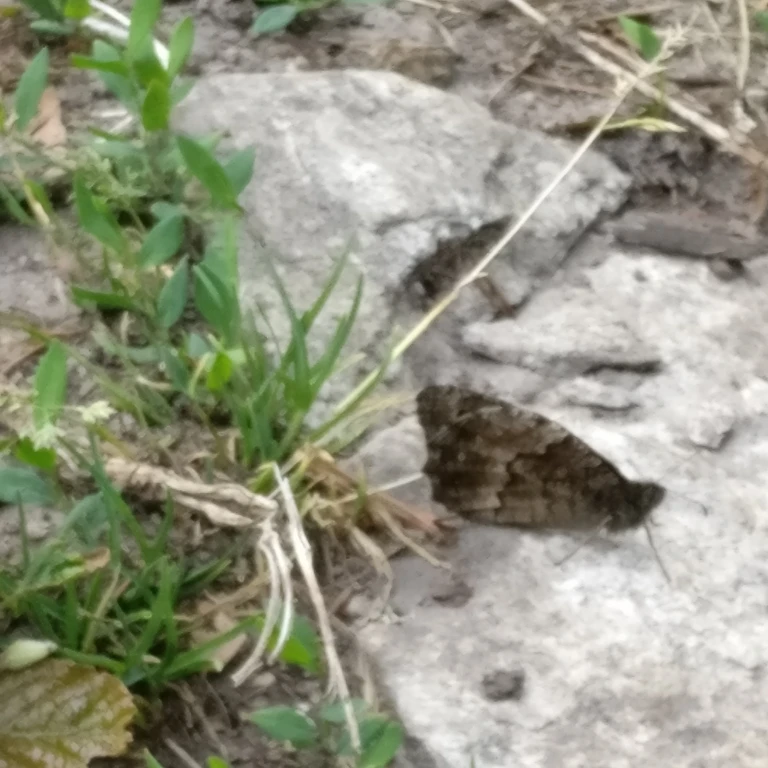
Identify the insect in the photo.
Hipparchia fagi
